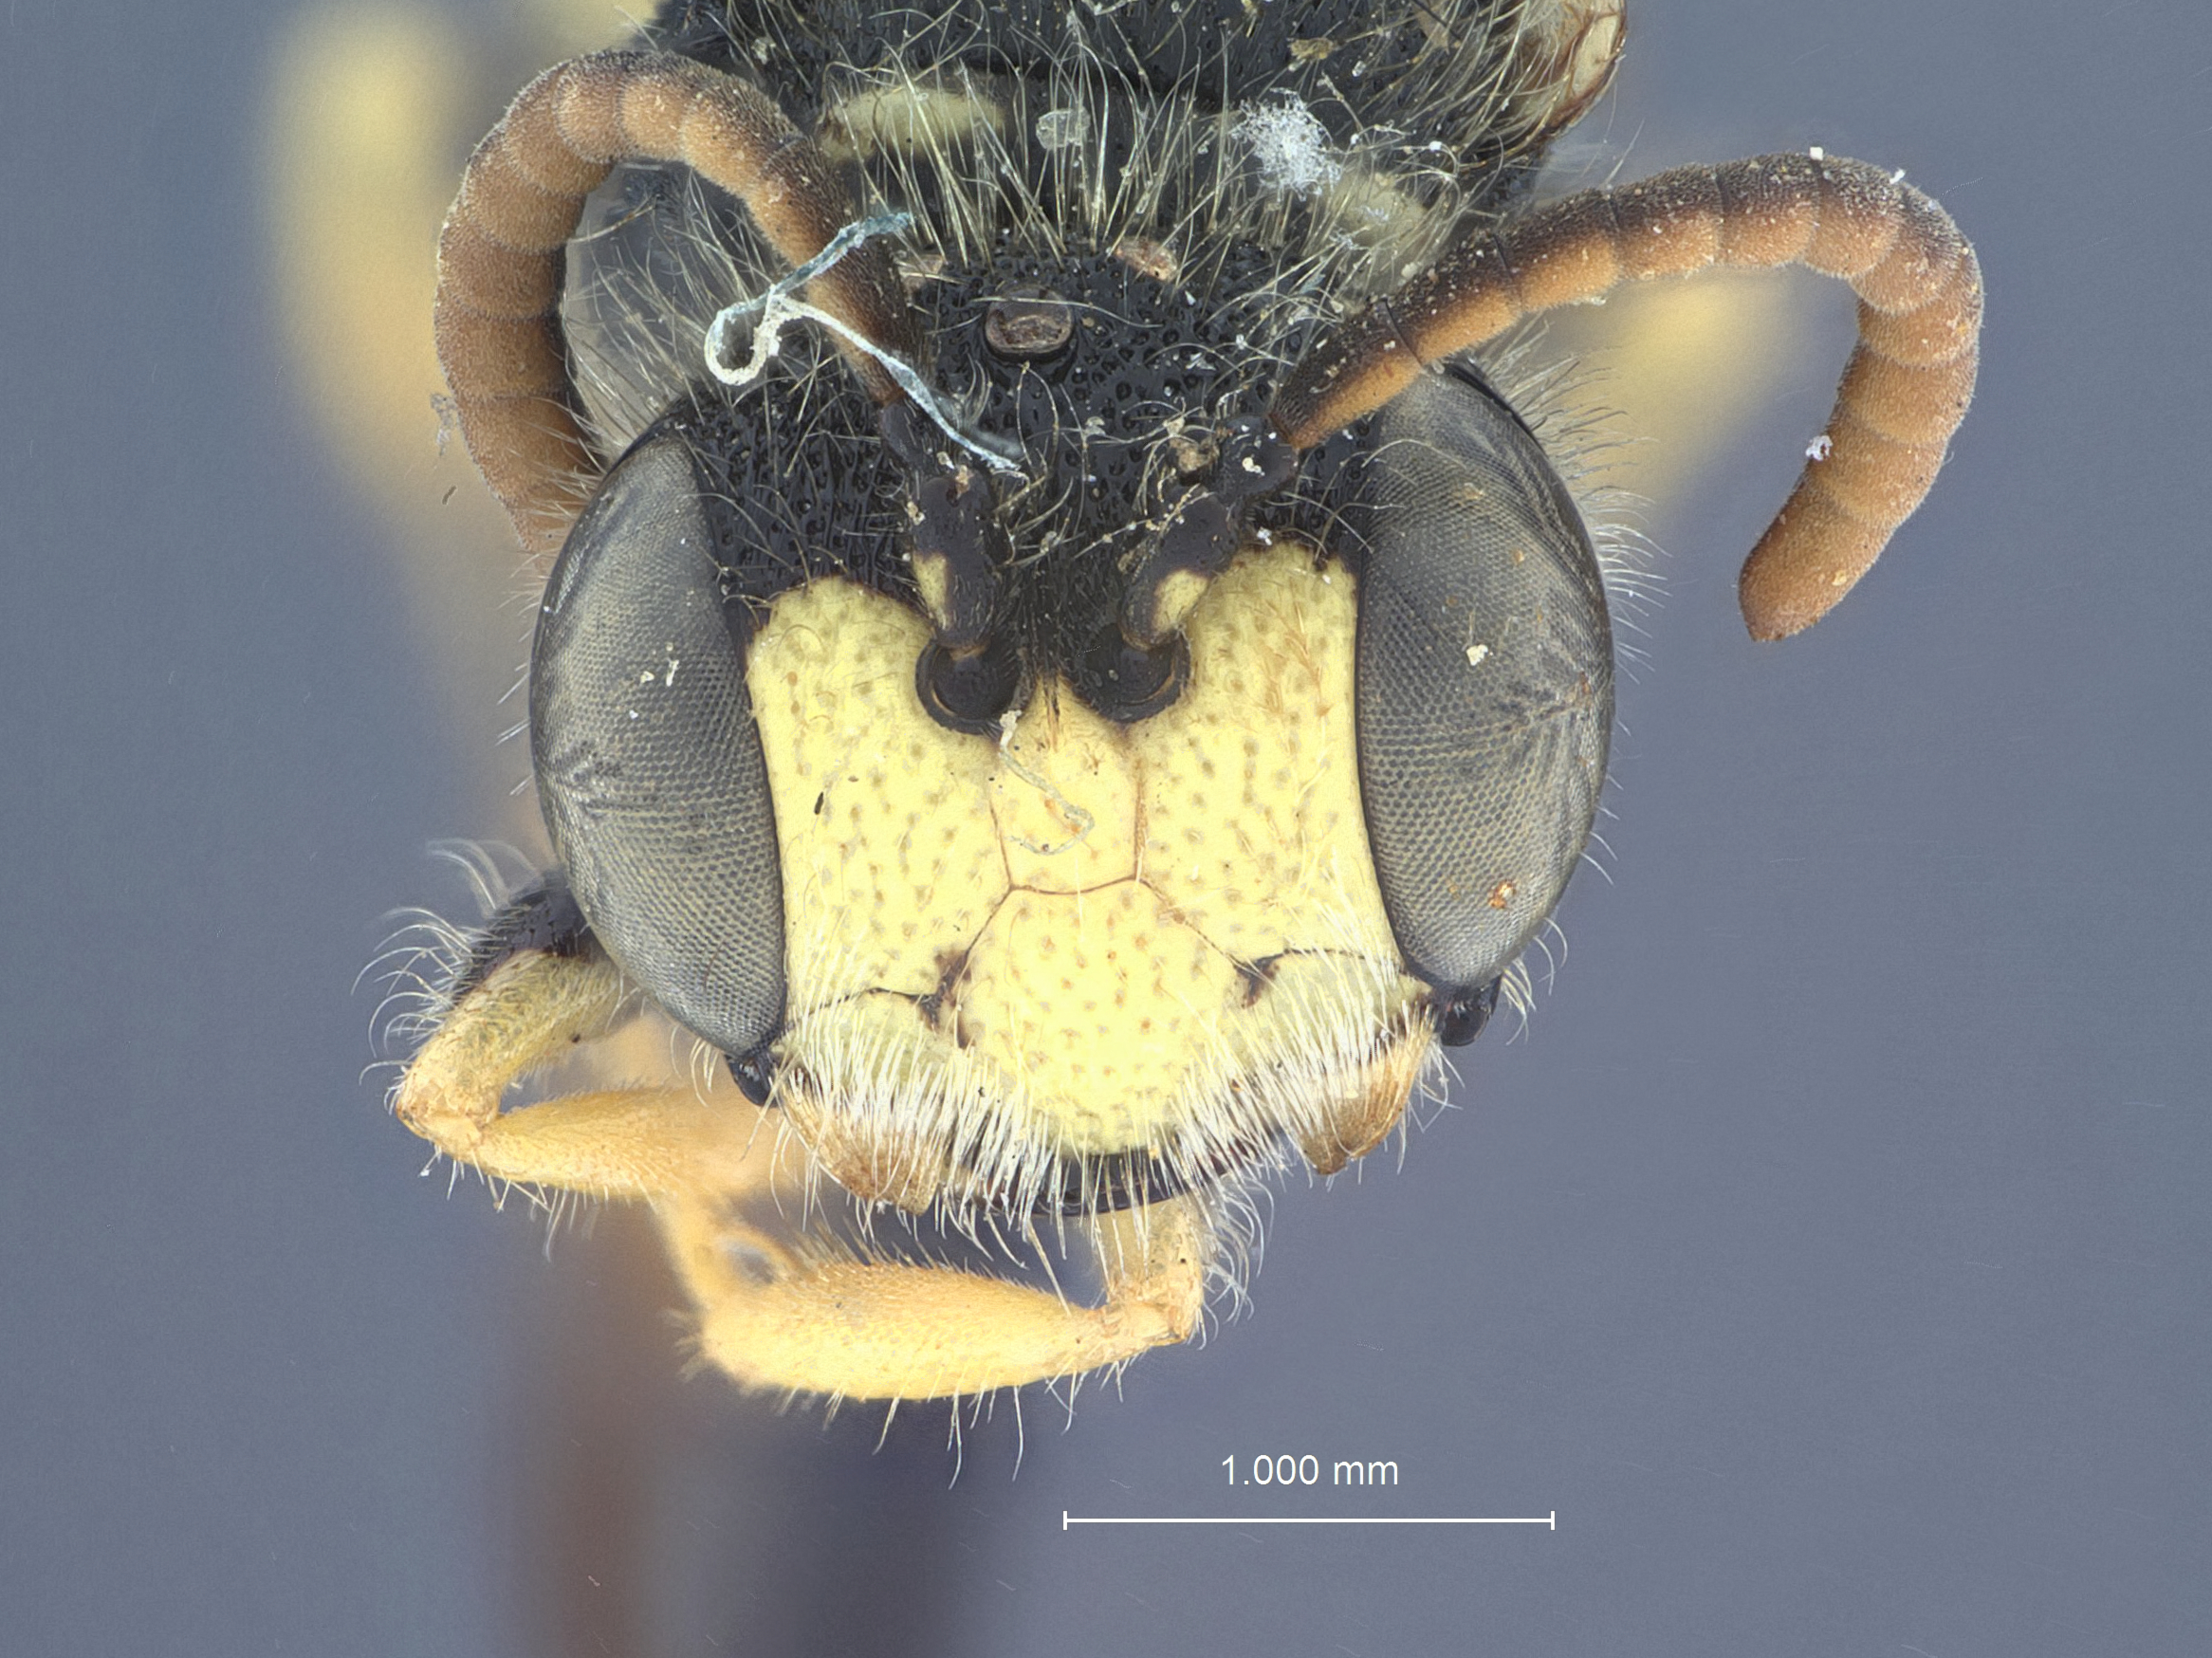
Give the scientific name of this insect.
Cerceris gandarai
